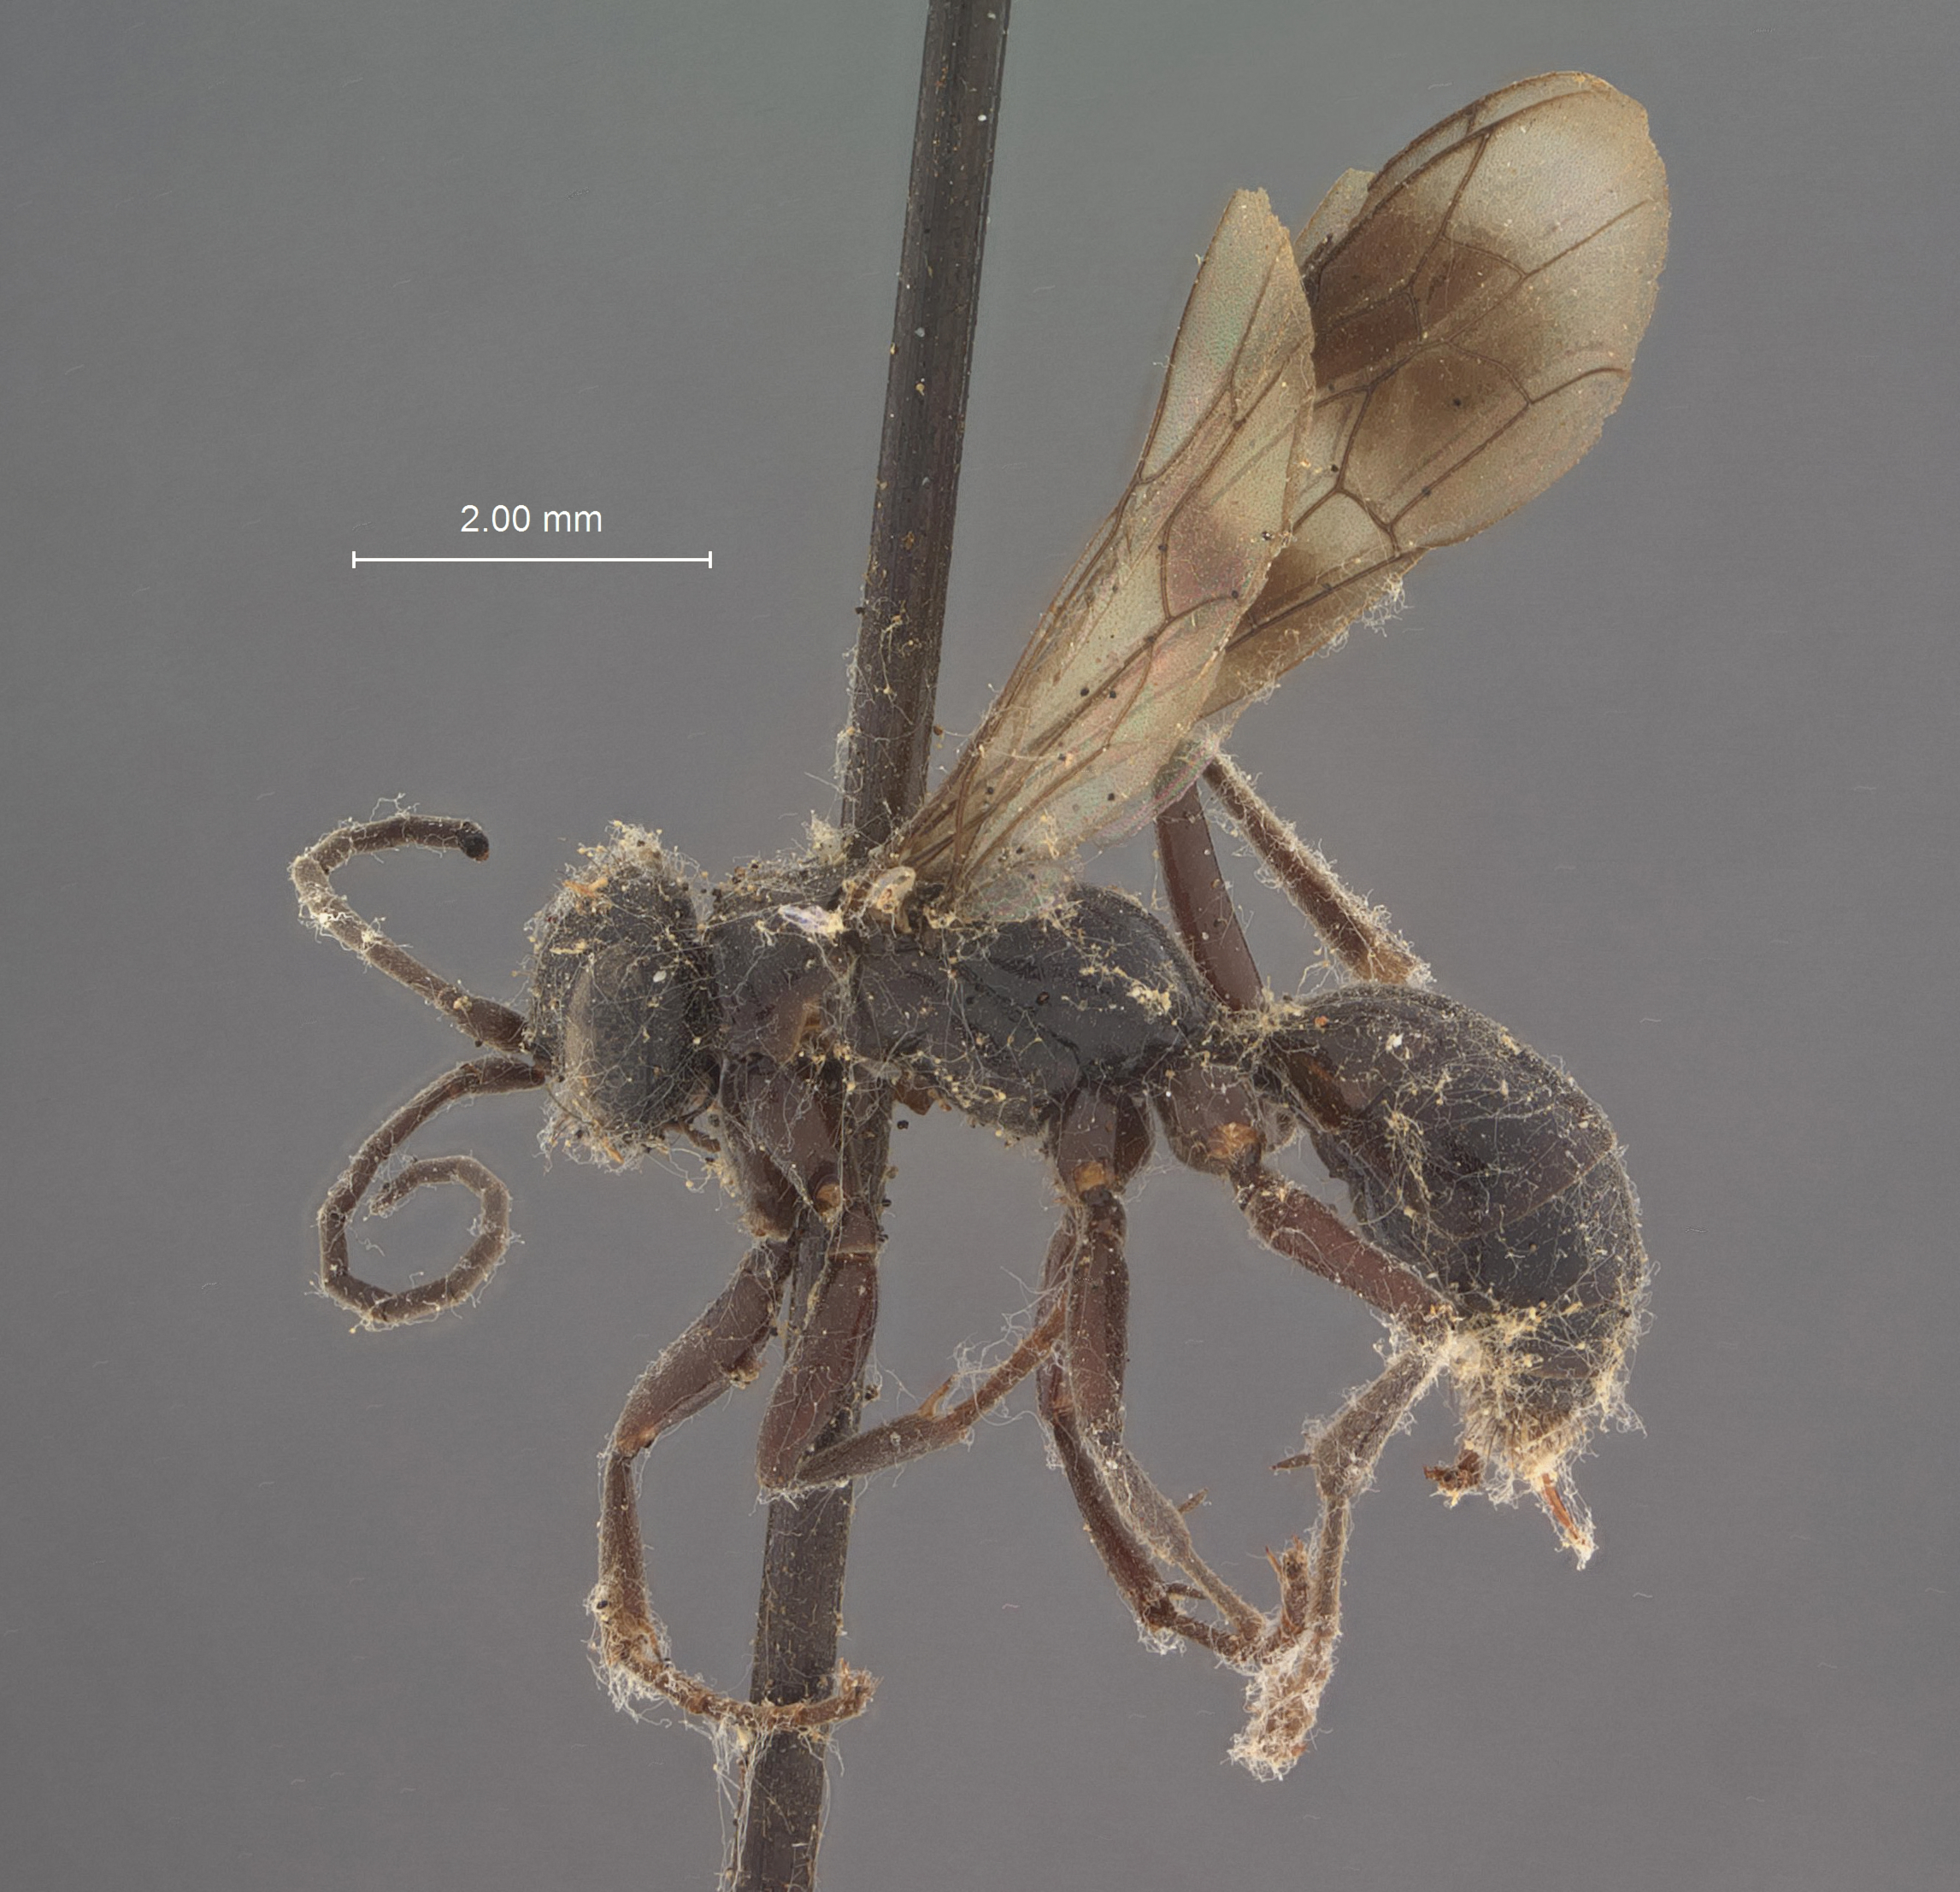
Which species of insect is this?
Dipogon sayi
